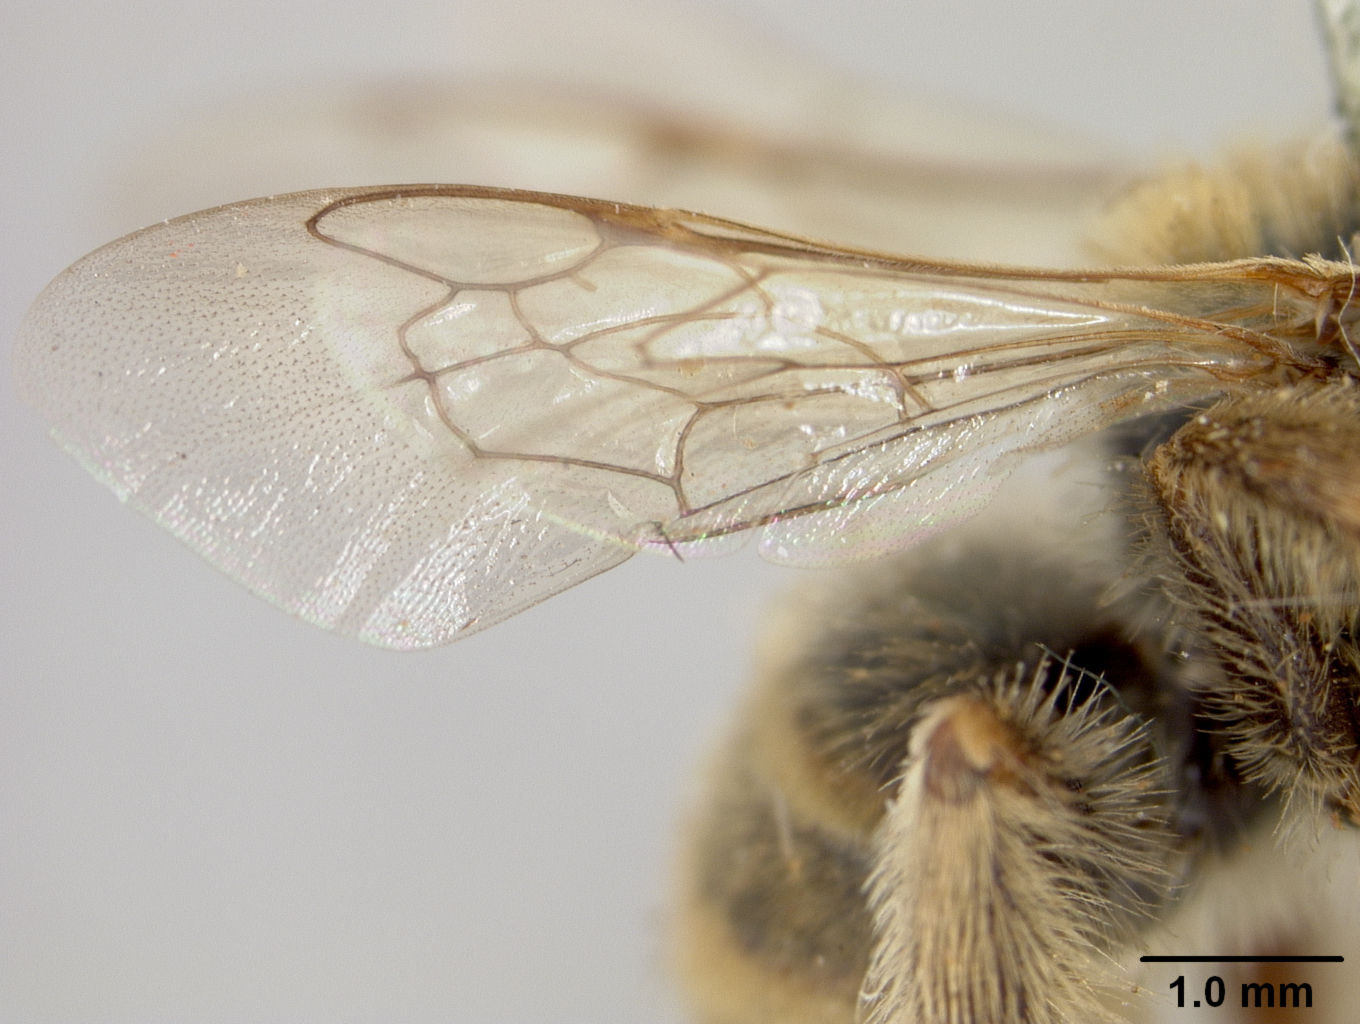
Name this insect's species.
Xenoglossodes manca
